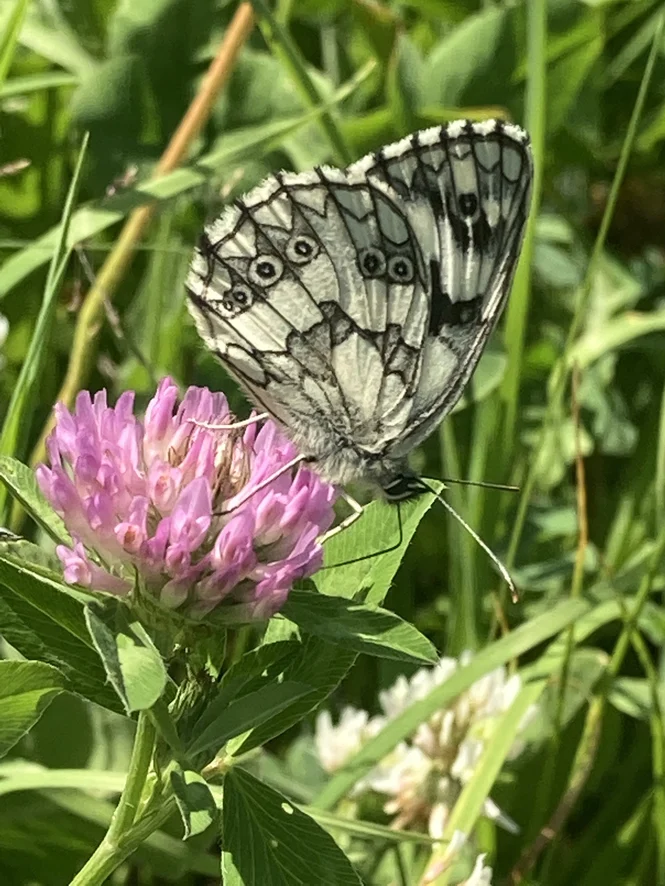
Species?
Melanargia galathea
